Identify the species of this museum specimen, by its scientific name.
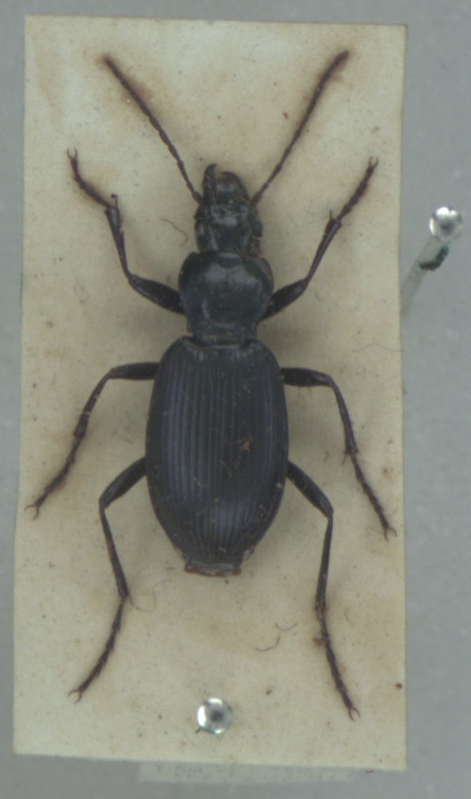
Laemostenus terricola
